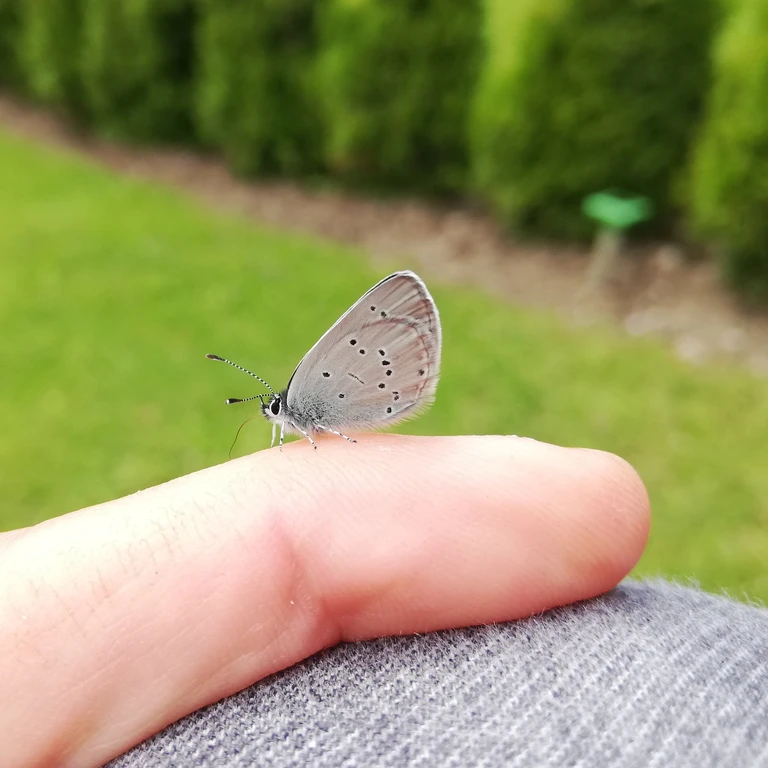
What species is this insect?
Cupido minimus
